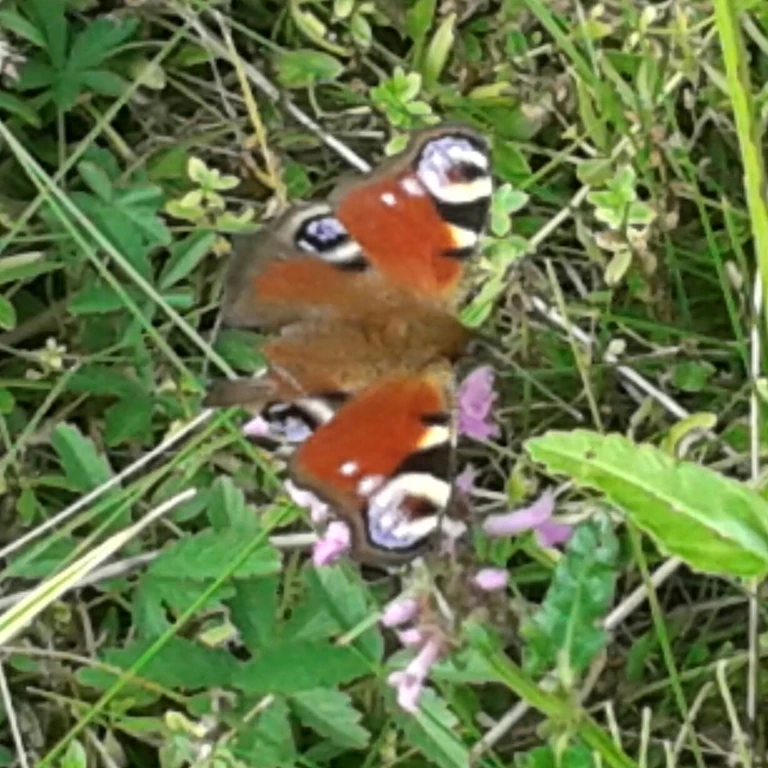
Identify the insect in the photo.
Aglais io
